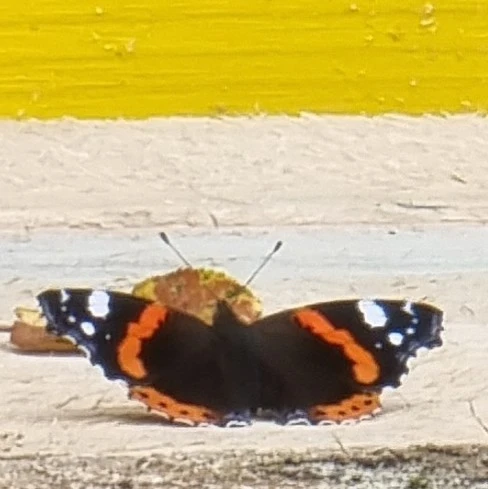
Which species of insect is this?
Vanessa atalanta
